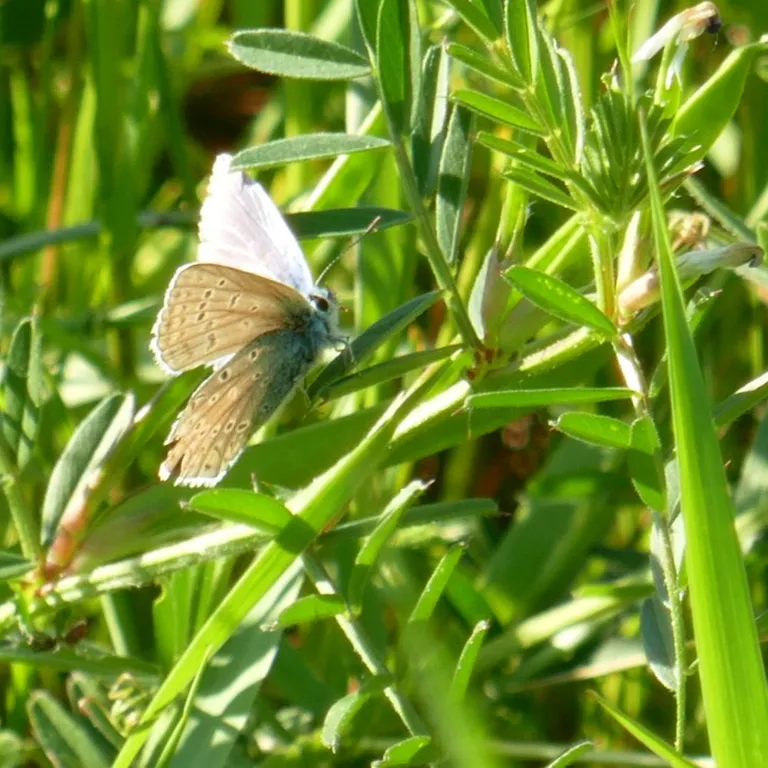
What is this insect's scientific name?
Polyommatus icarus
